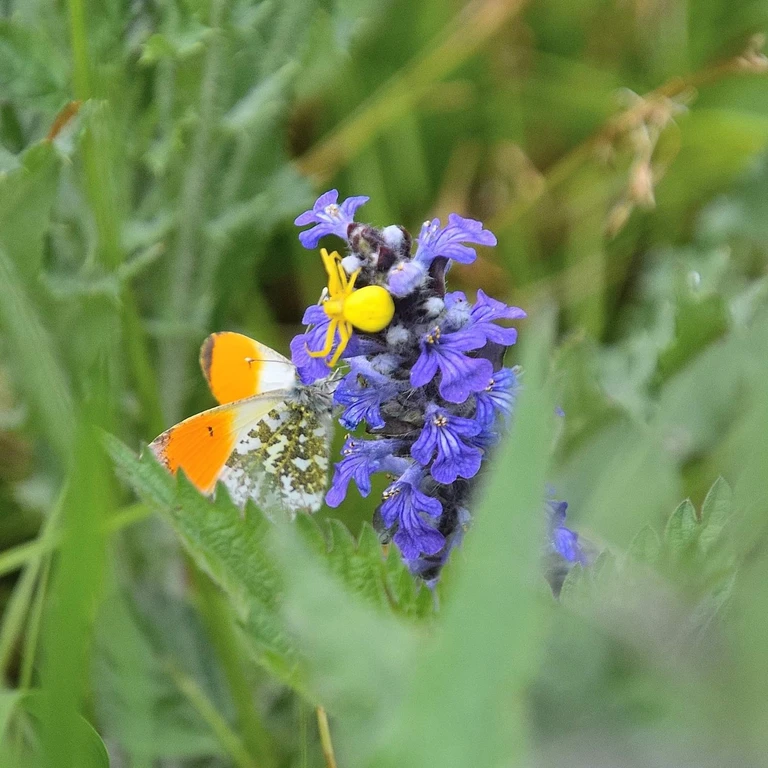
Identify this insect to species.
Anthocharis cardamines
